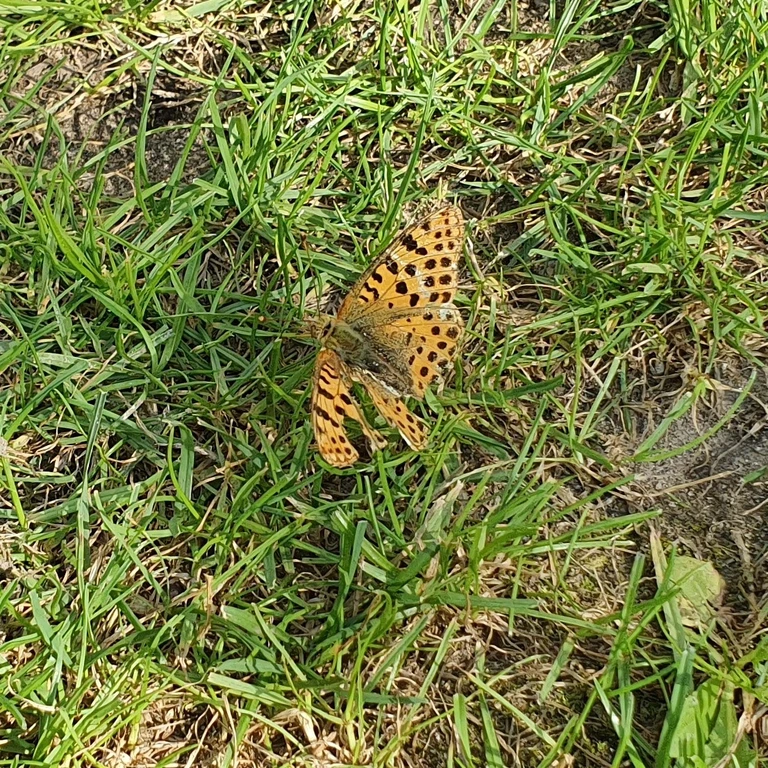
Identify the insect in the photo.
Issoria lathonia
